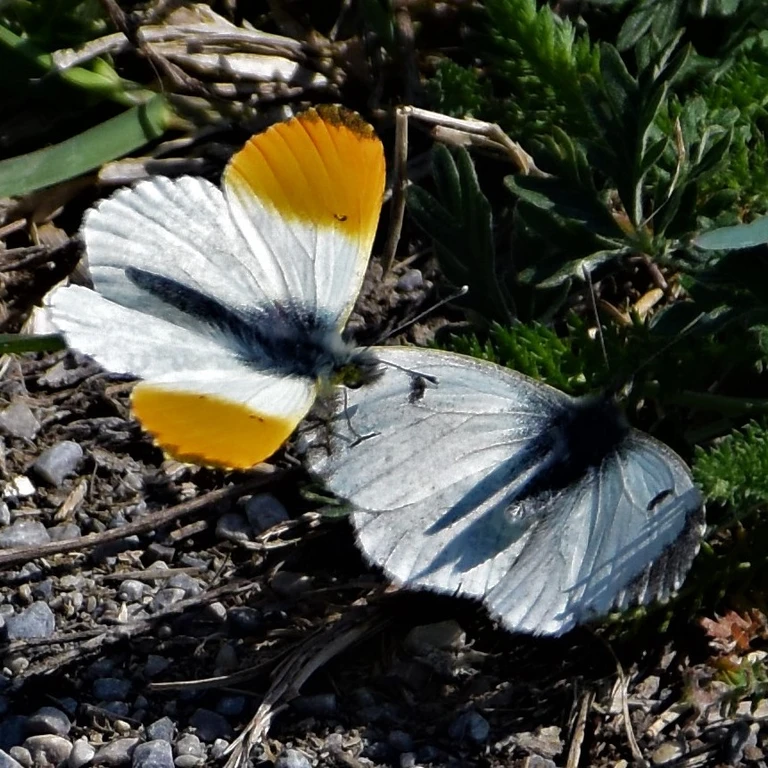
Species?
Anthocharis cardamines
